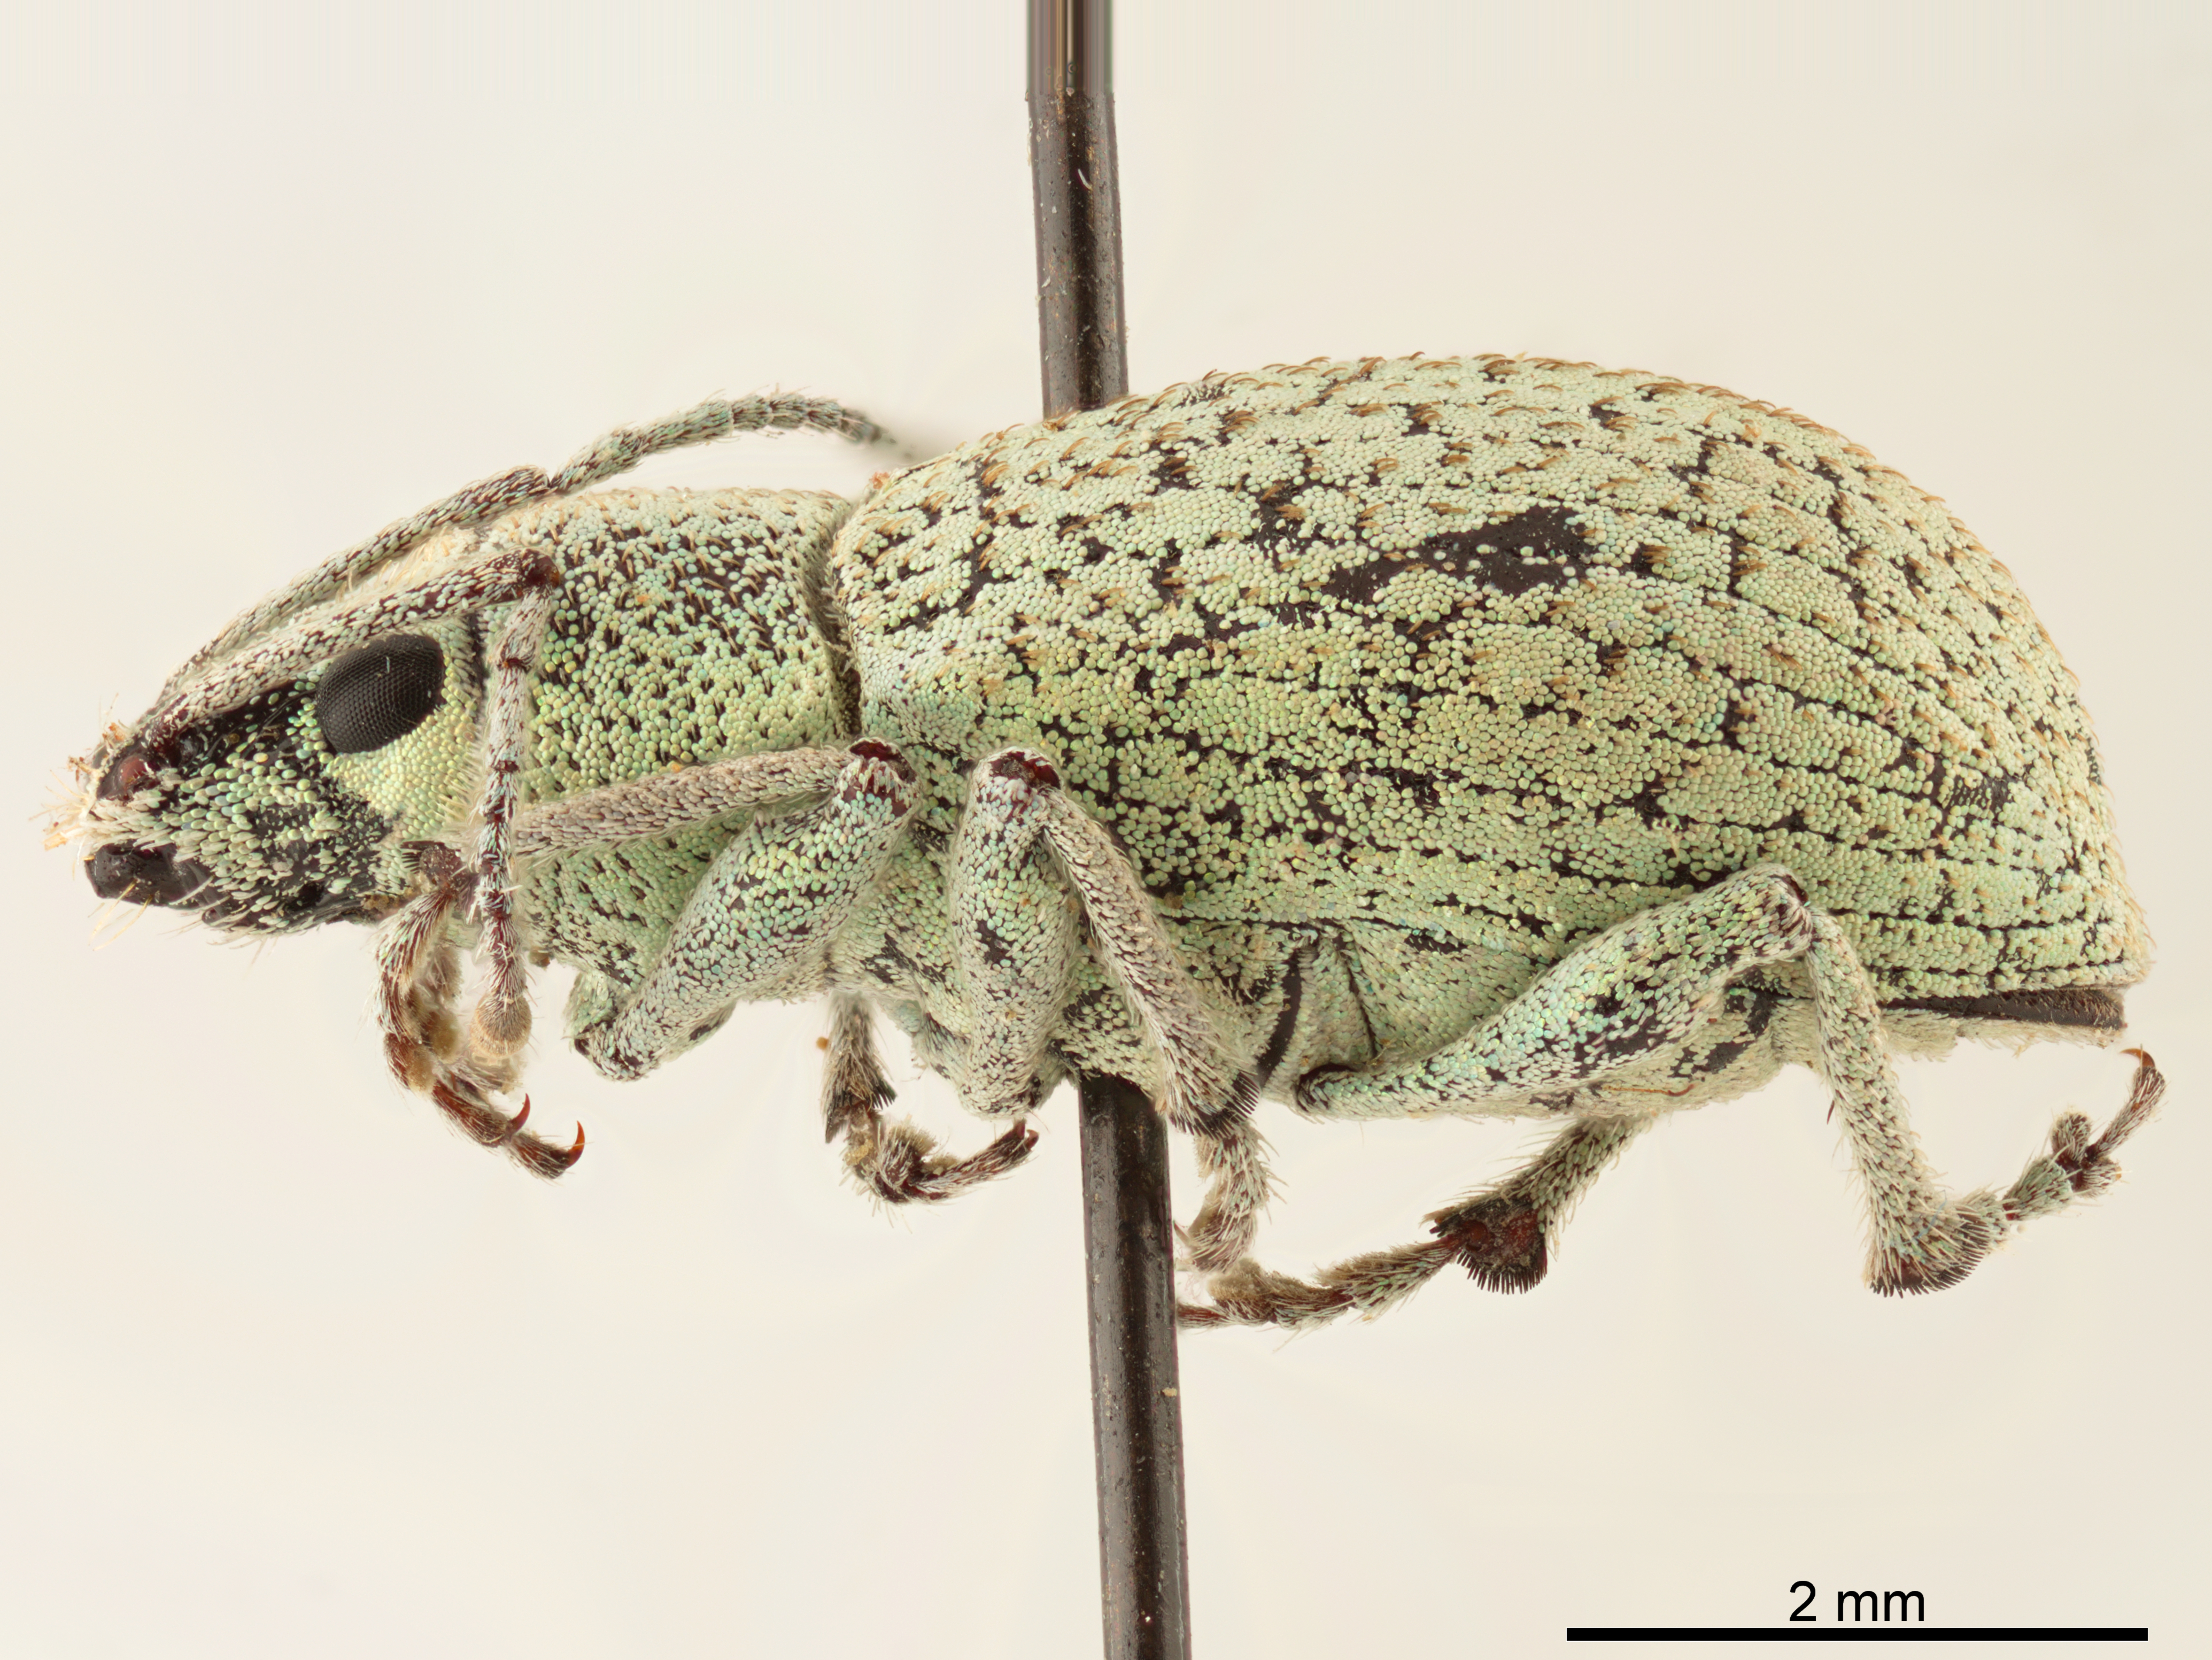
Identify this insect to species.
Platymycterus marmoratus
